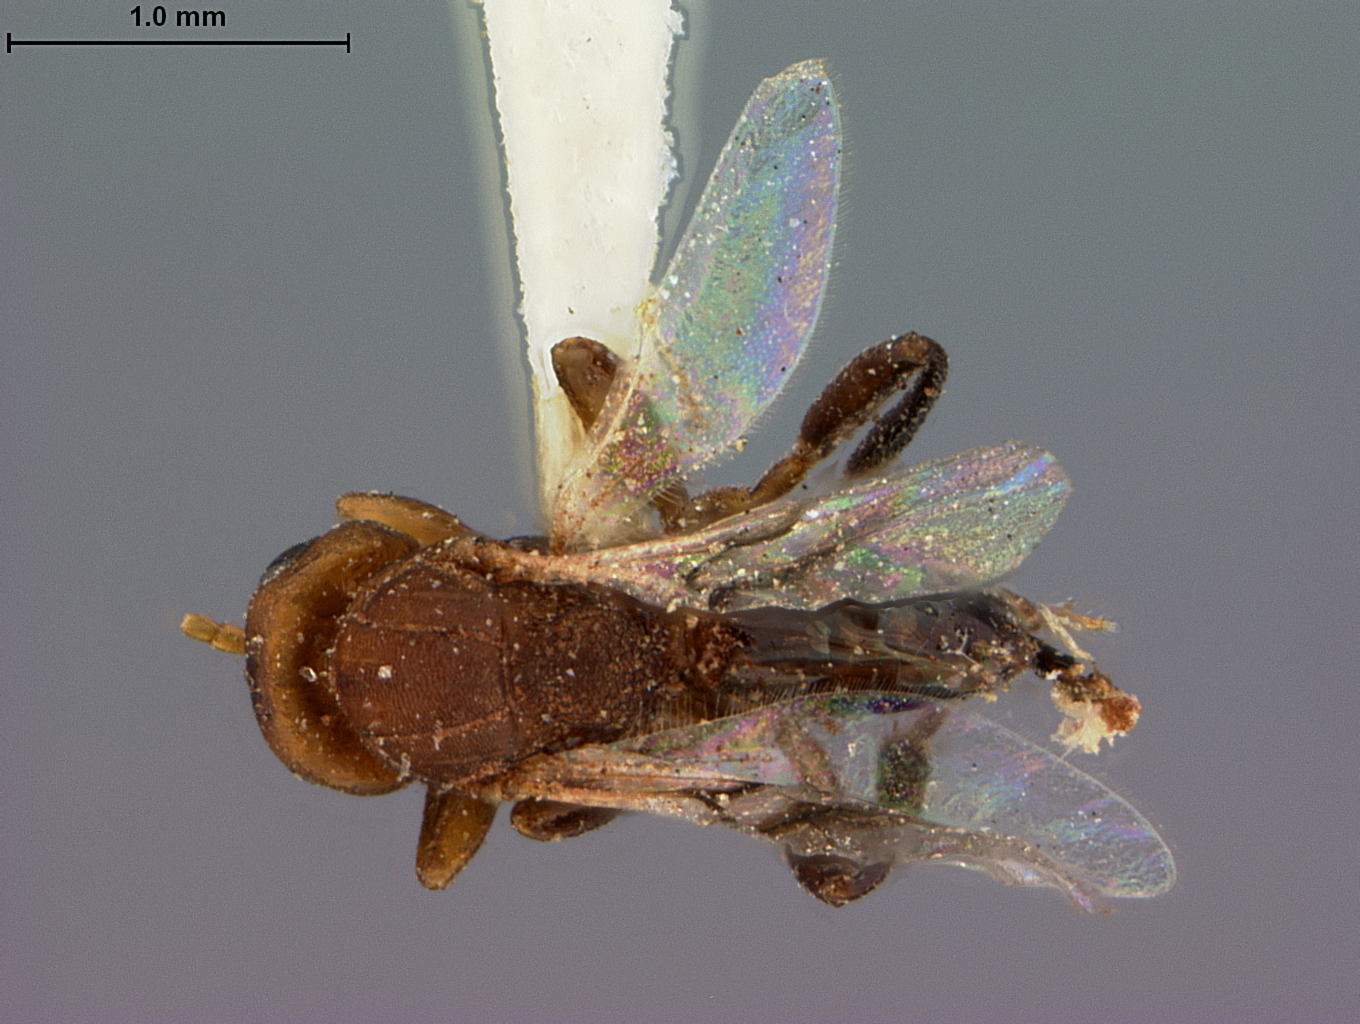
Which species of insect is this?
Compsodryoxenus brunneus
